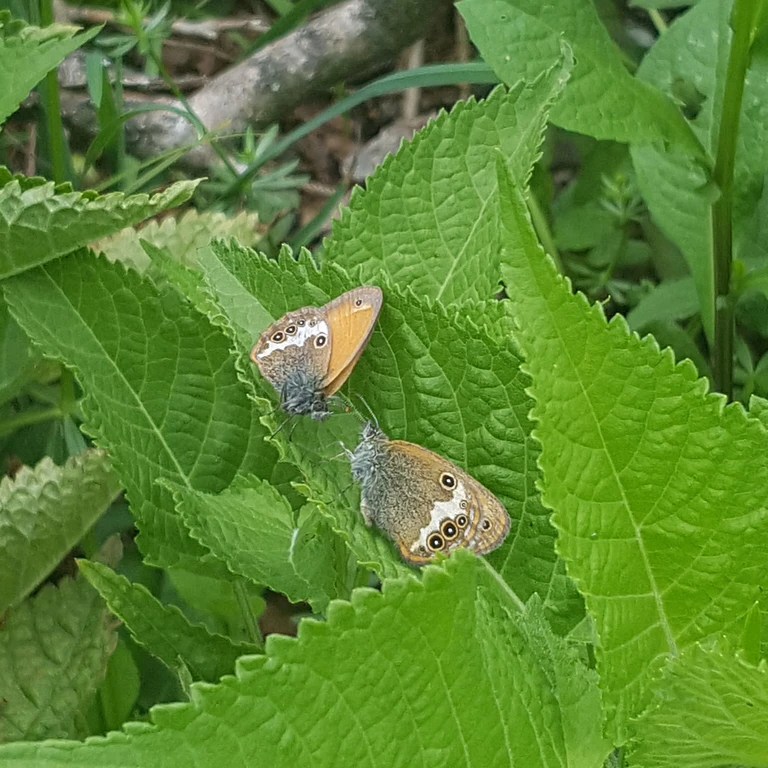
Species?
Coenonympha arcania
